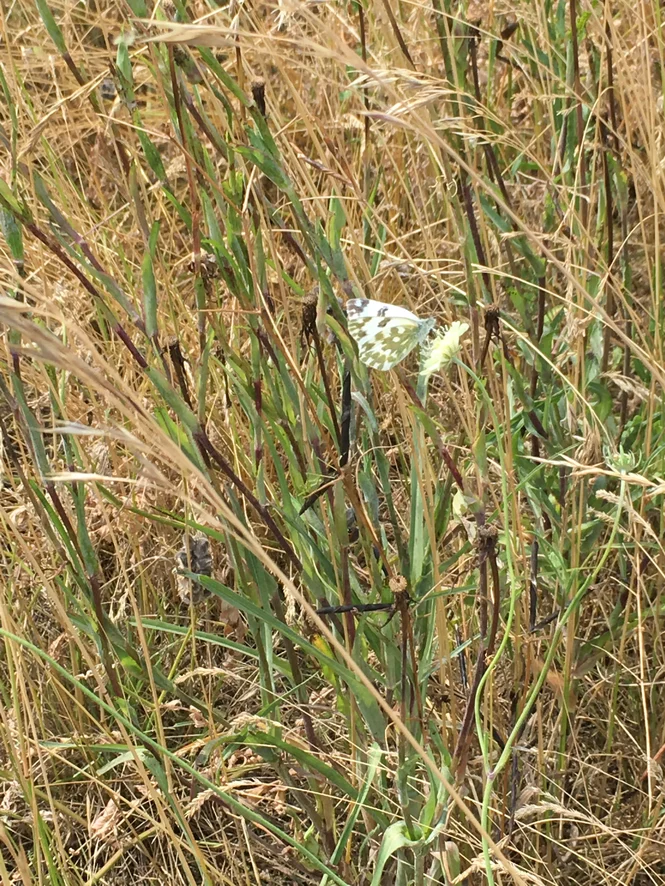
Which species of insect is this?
Pontia edusa
